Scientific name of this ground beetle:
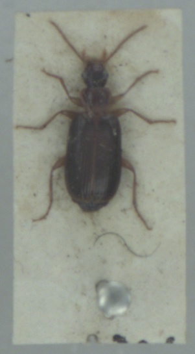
Dromius meridionalis
